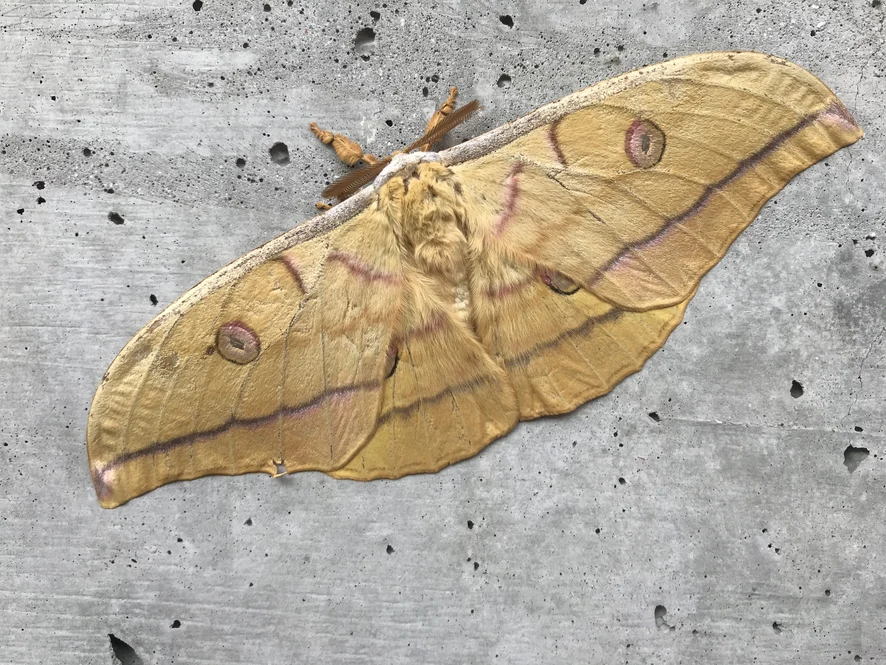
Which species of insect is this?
Antheraea yamamai
